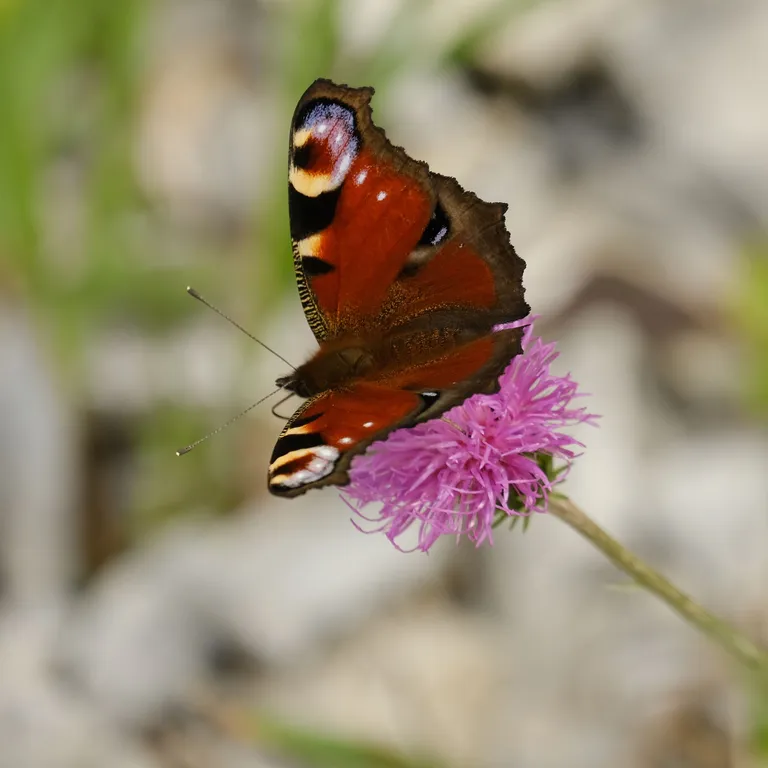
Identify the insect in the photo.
Aglais io
